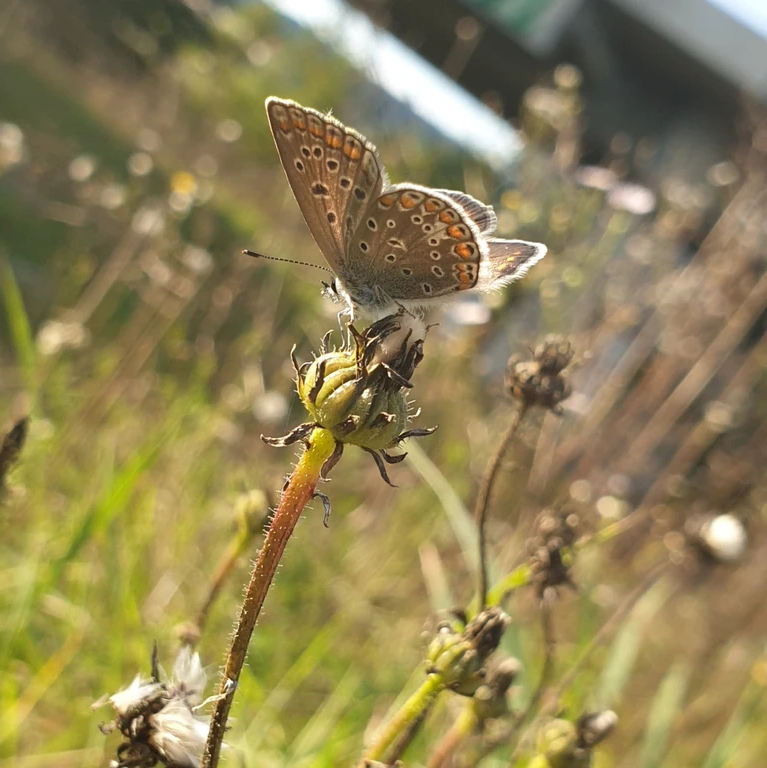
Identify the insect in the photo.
Polyommatus icarus
